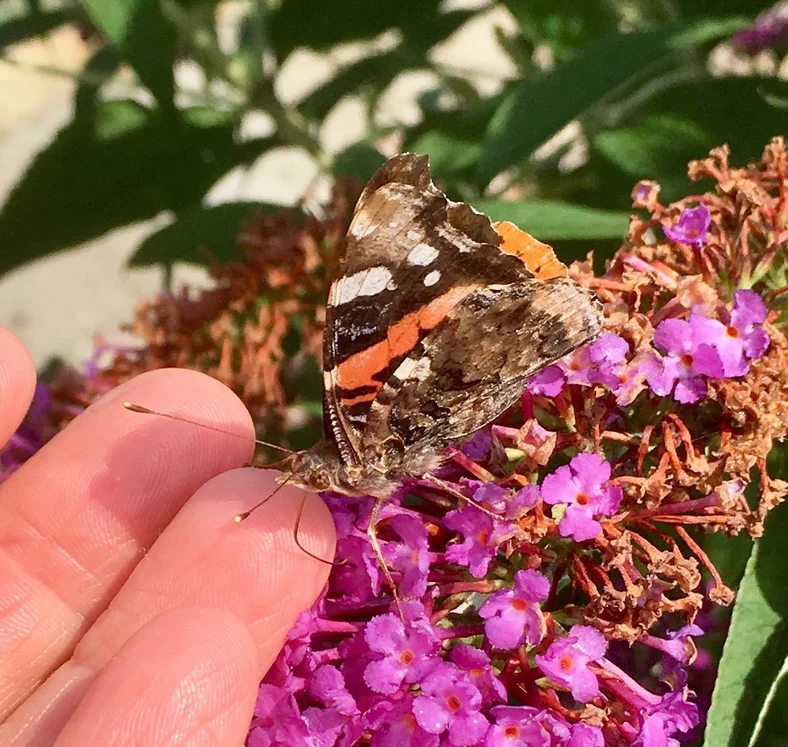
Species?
Vanessa atalanta
